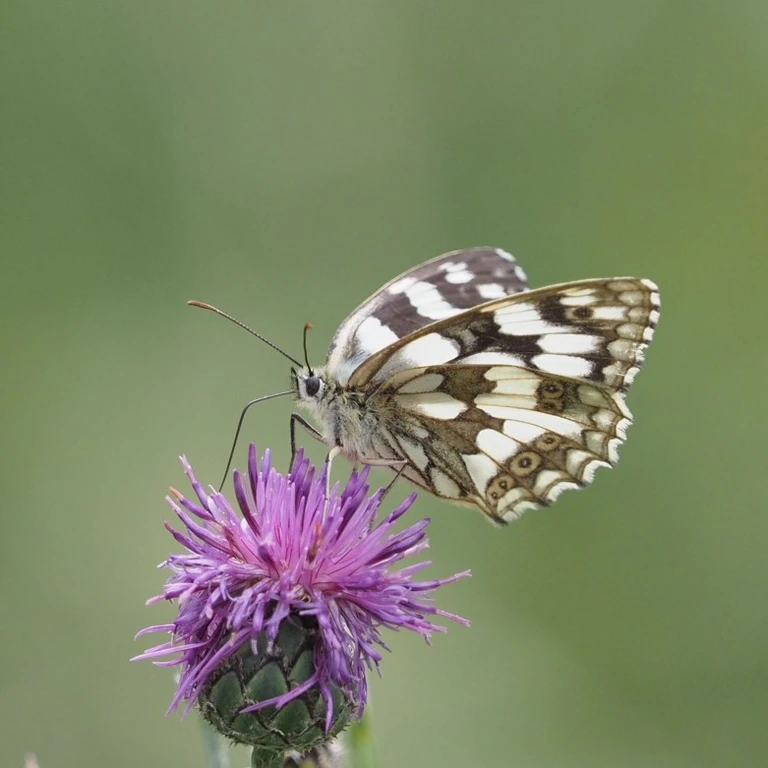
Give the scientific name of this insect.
Melanargia galathea
